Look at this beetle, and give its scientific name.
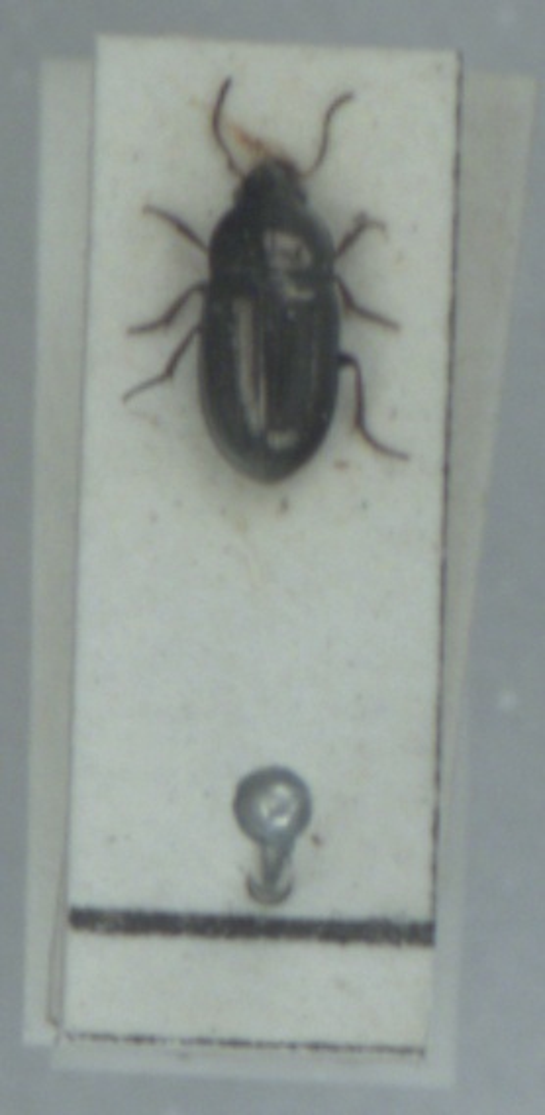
Amara tibialis
